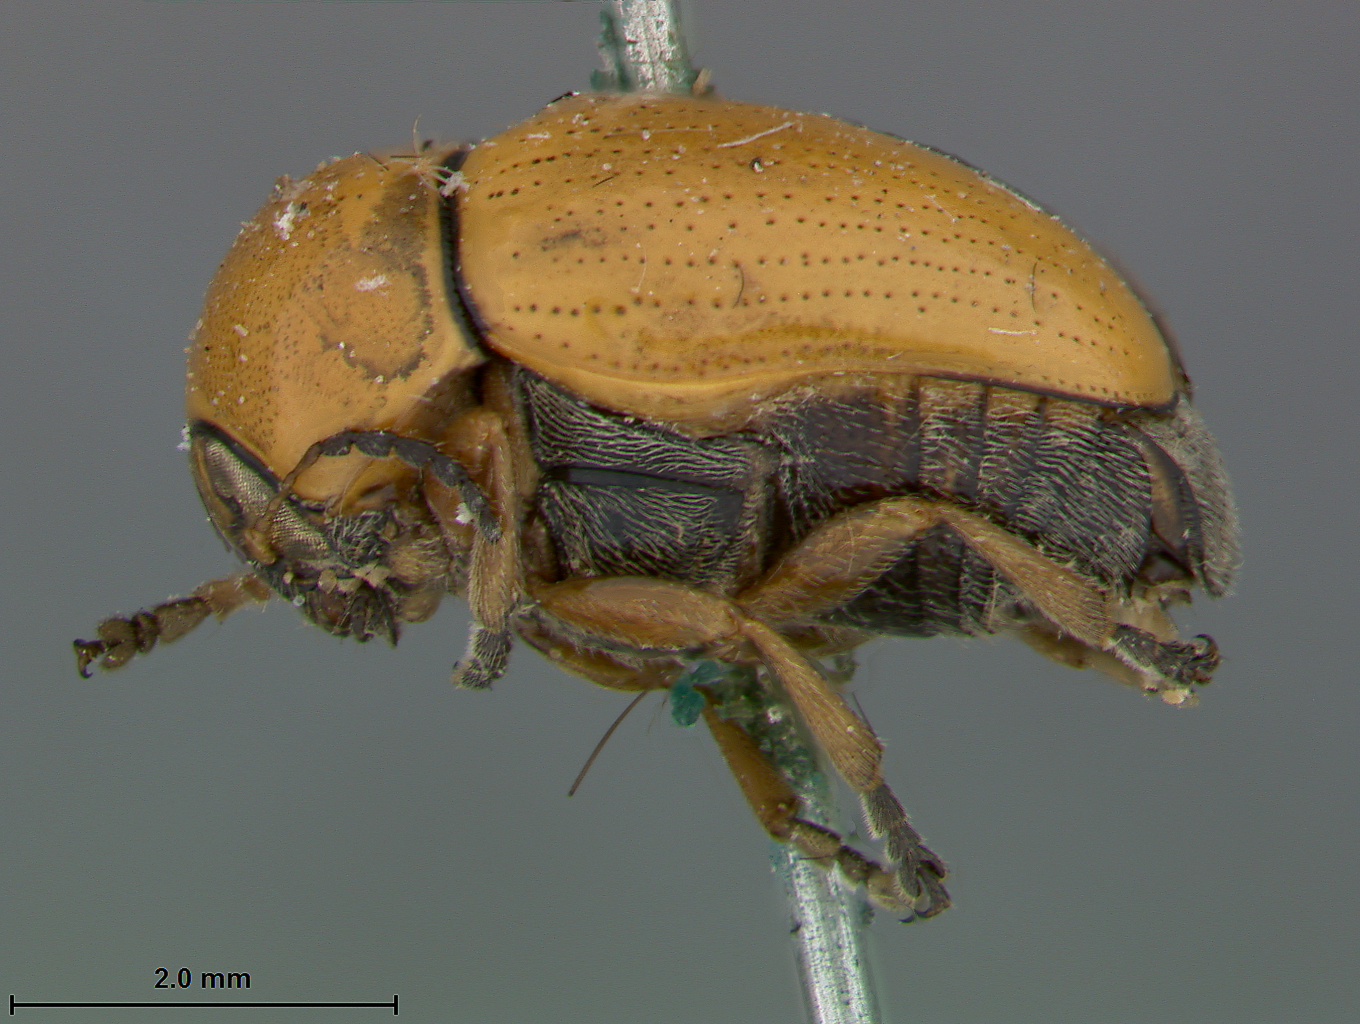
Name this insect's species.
Melixanthus immaculatus
